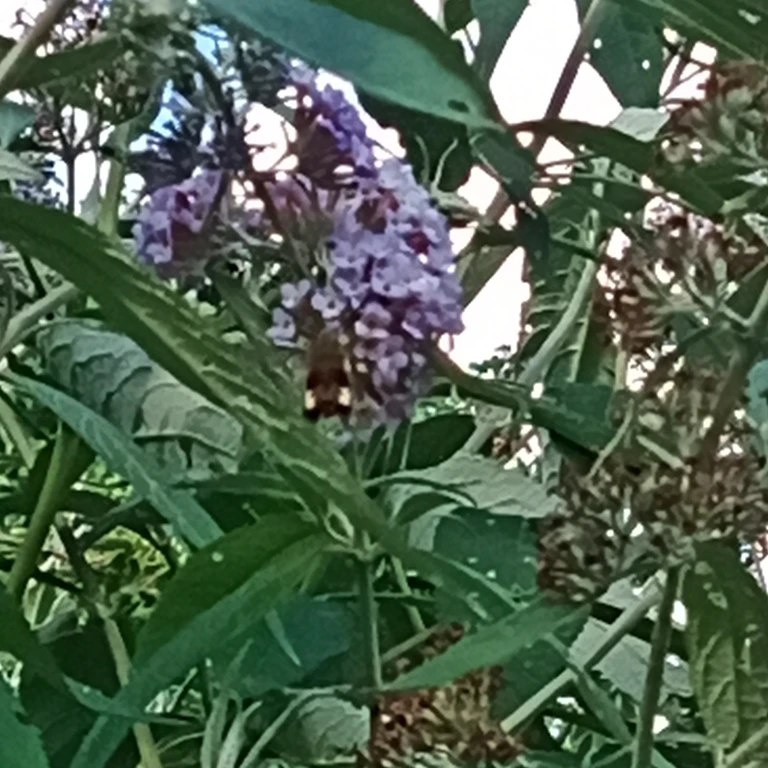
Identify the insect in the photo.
Macroglossum stellatarum
